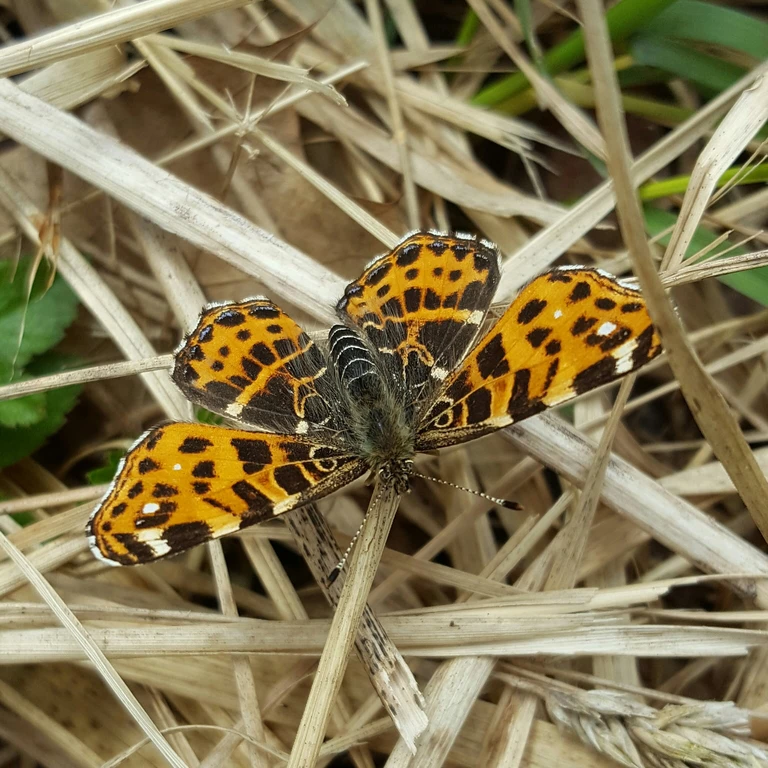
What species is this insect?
Araschnia levana
